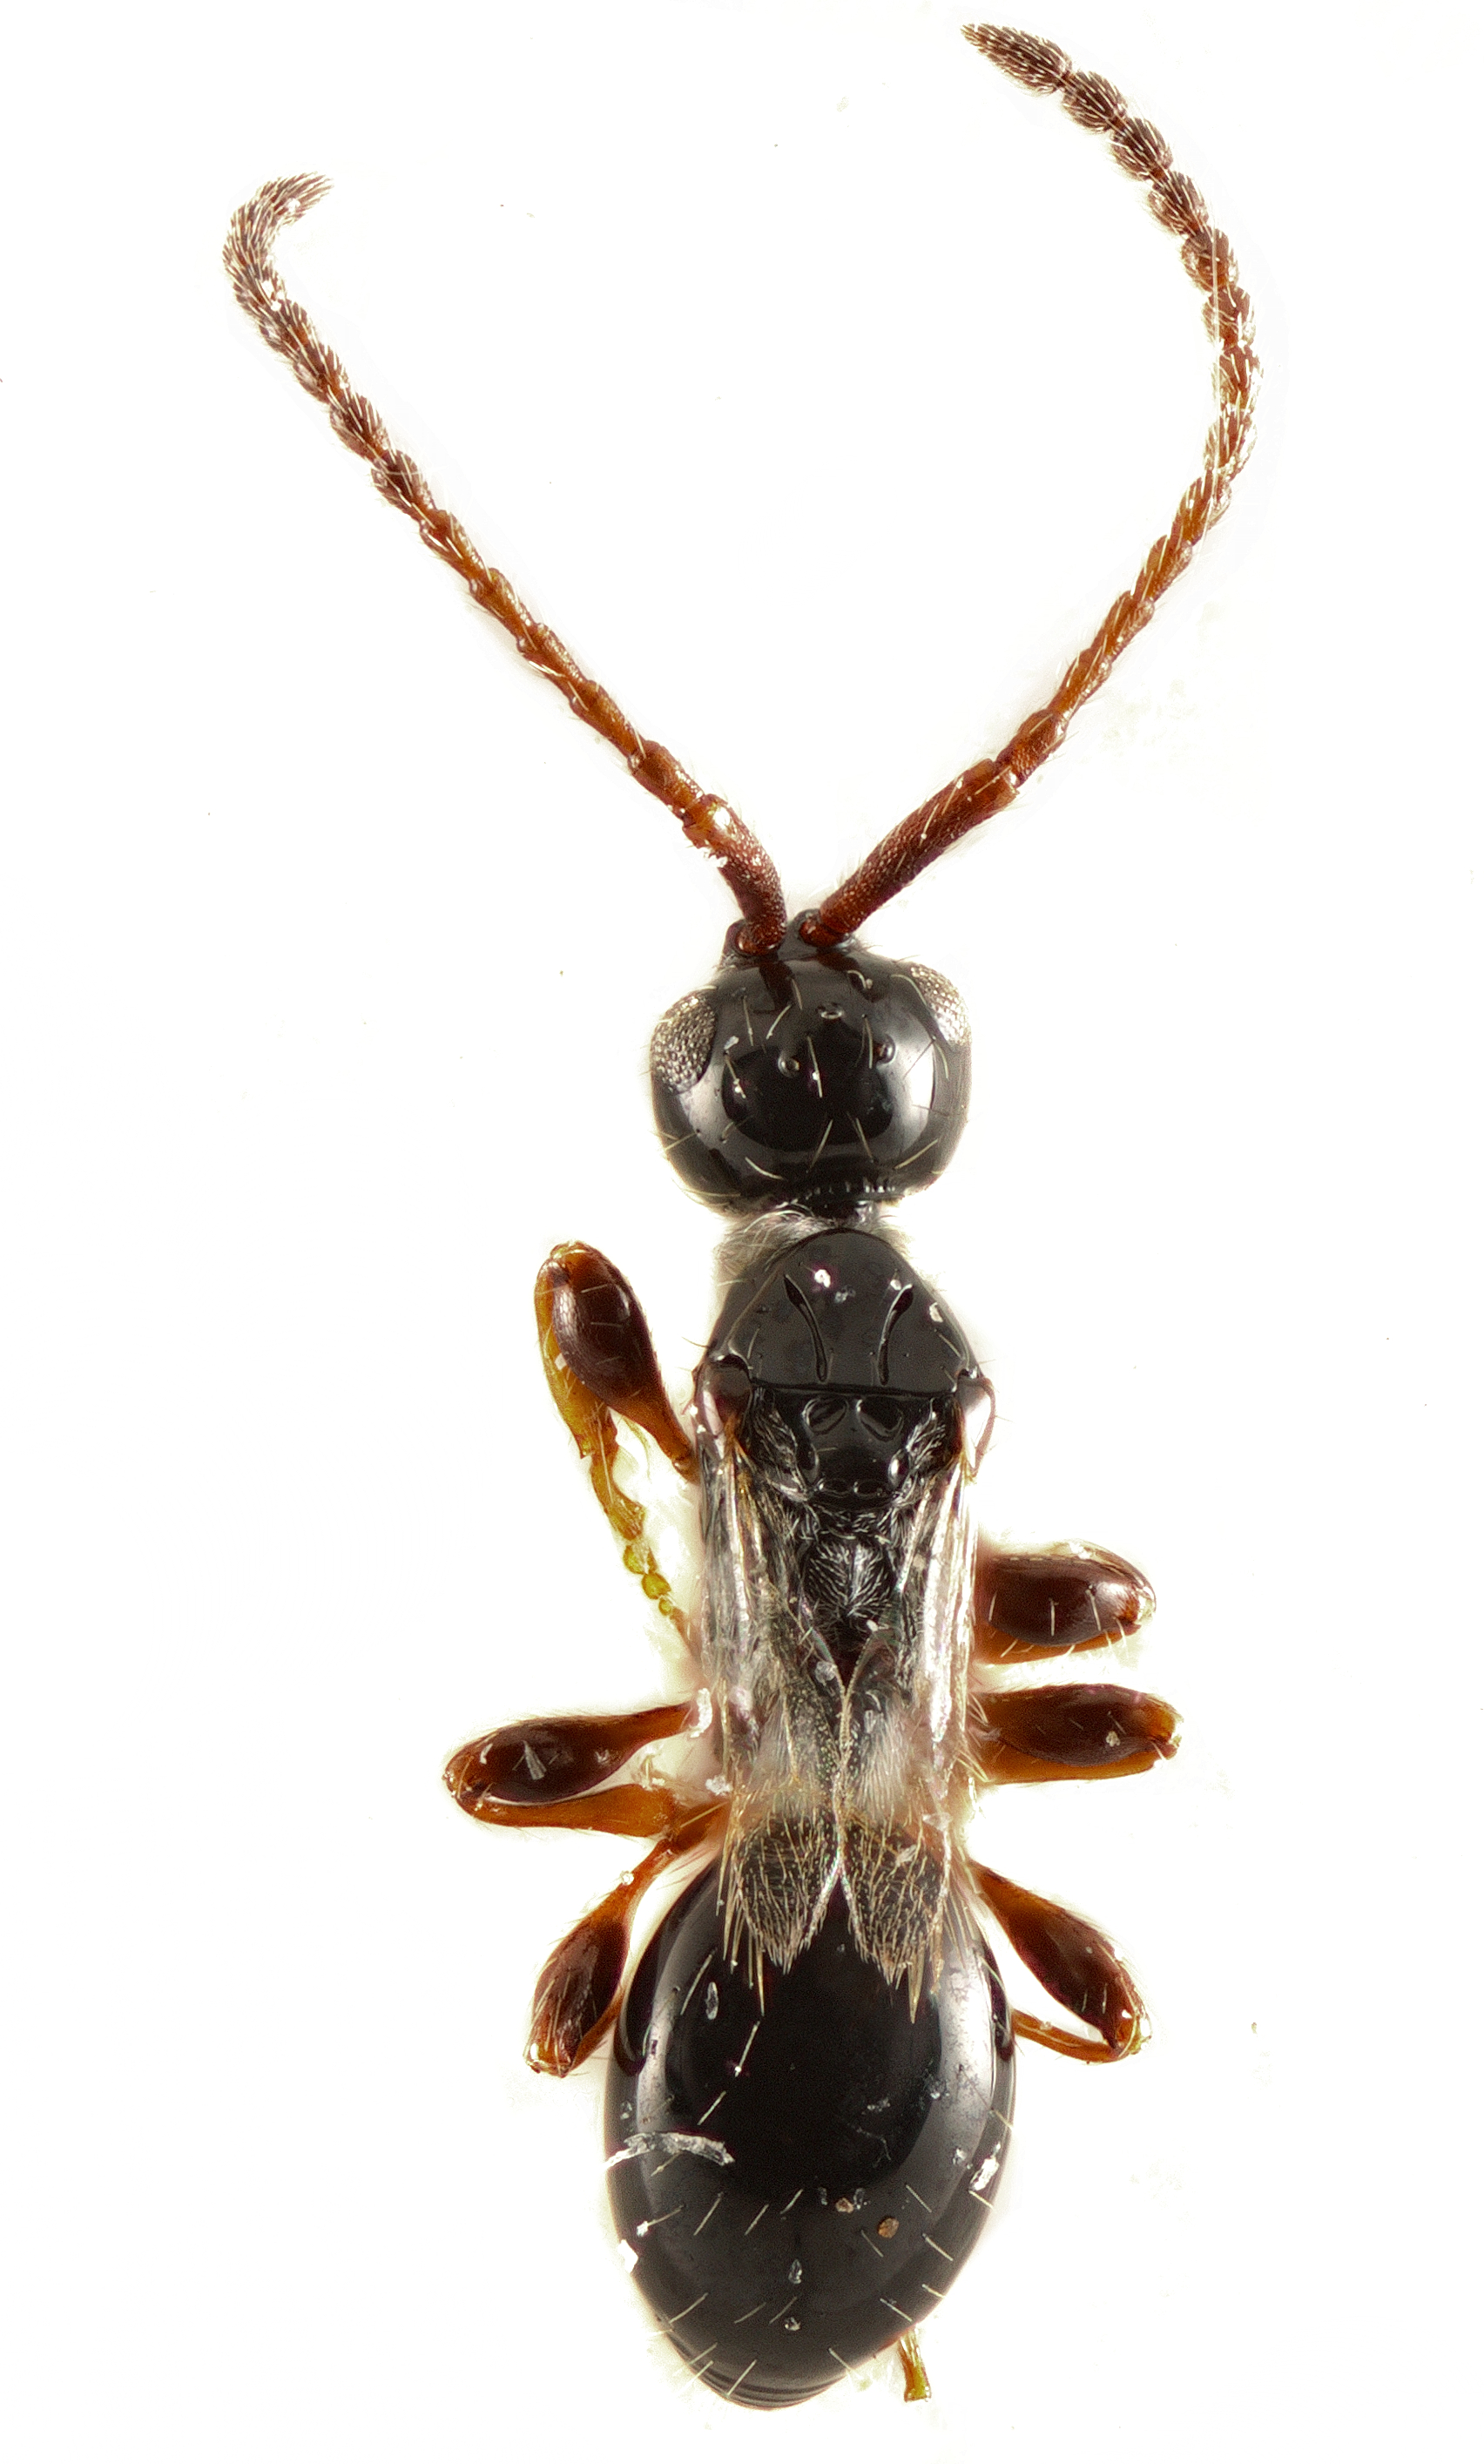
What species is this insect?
Aneuropria foersteri
